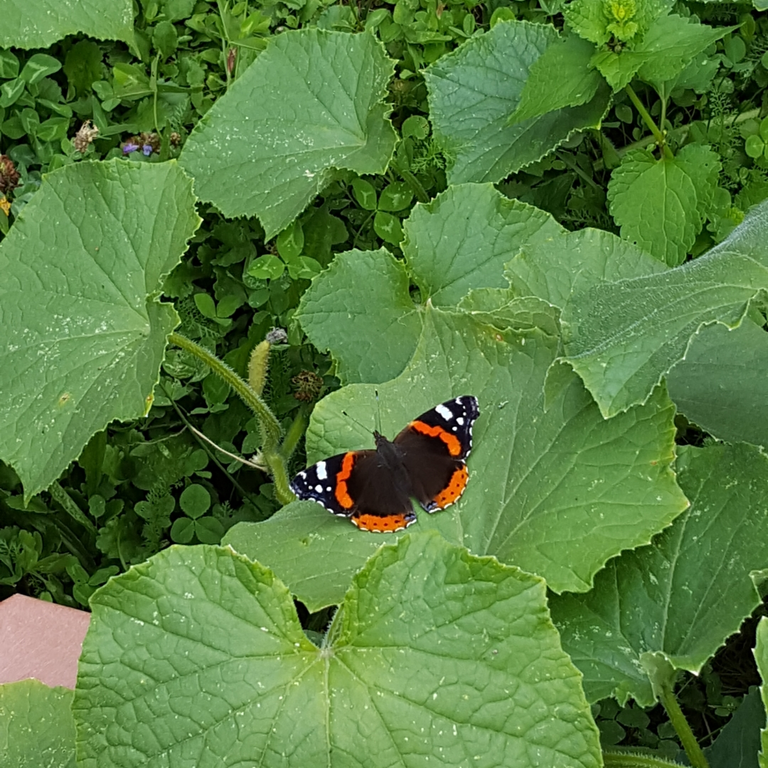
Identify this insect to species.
Vanessa atalanta
